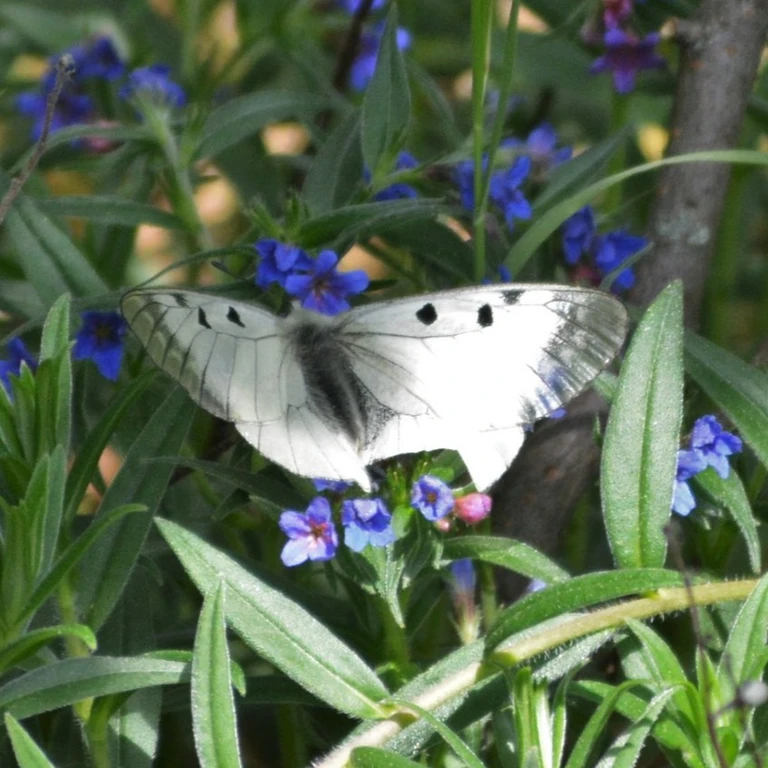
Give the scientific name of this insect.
Parnassius mnemosyne
